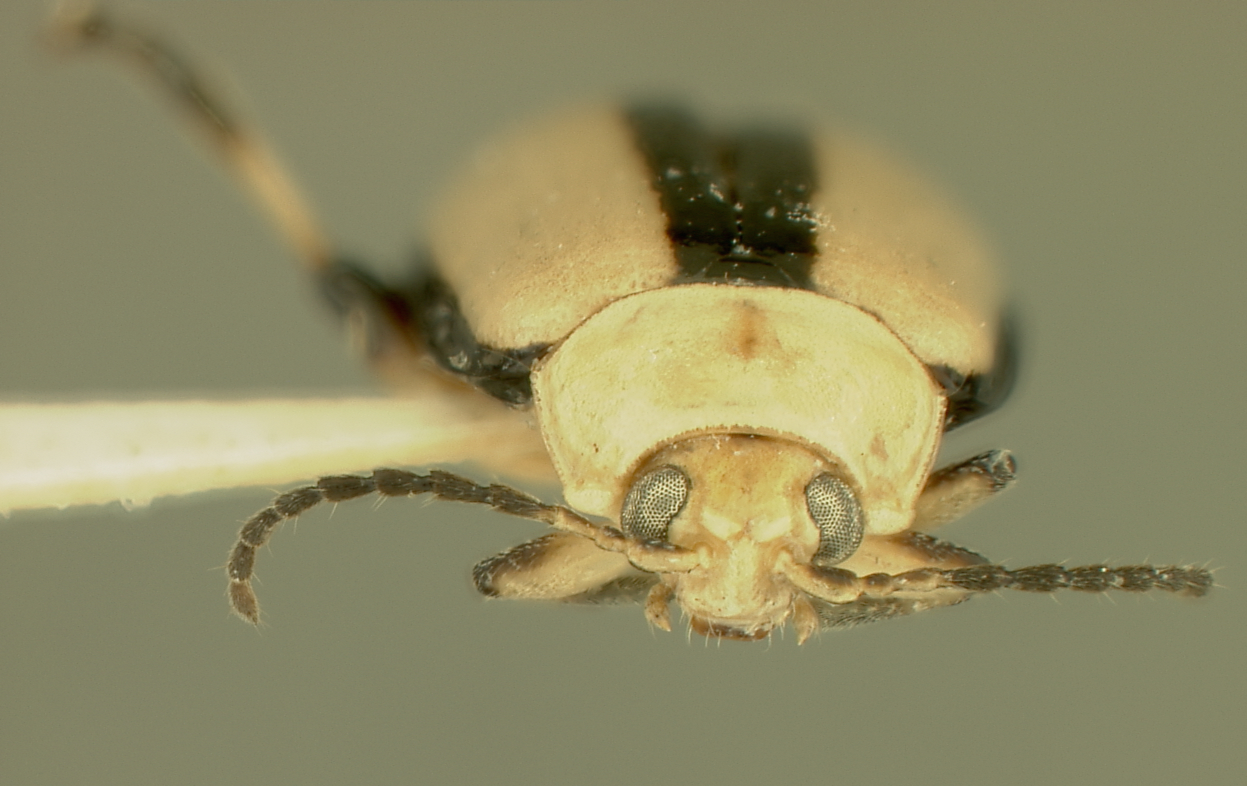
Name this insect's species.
Disonycha trivittata
